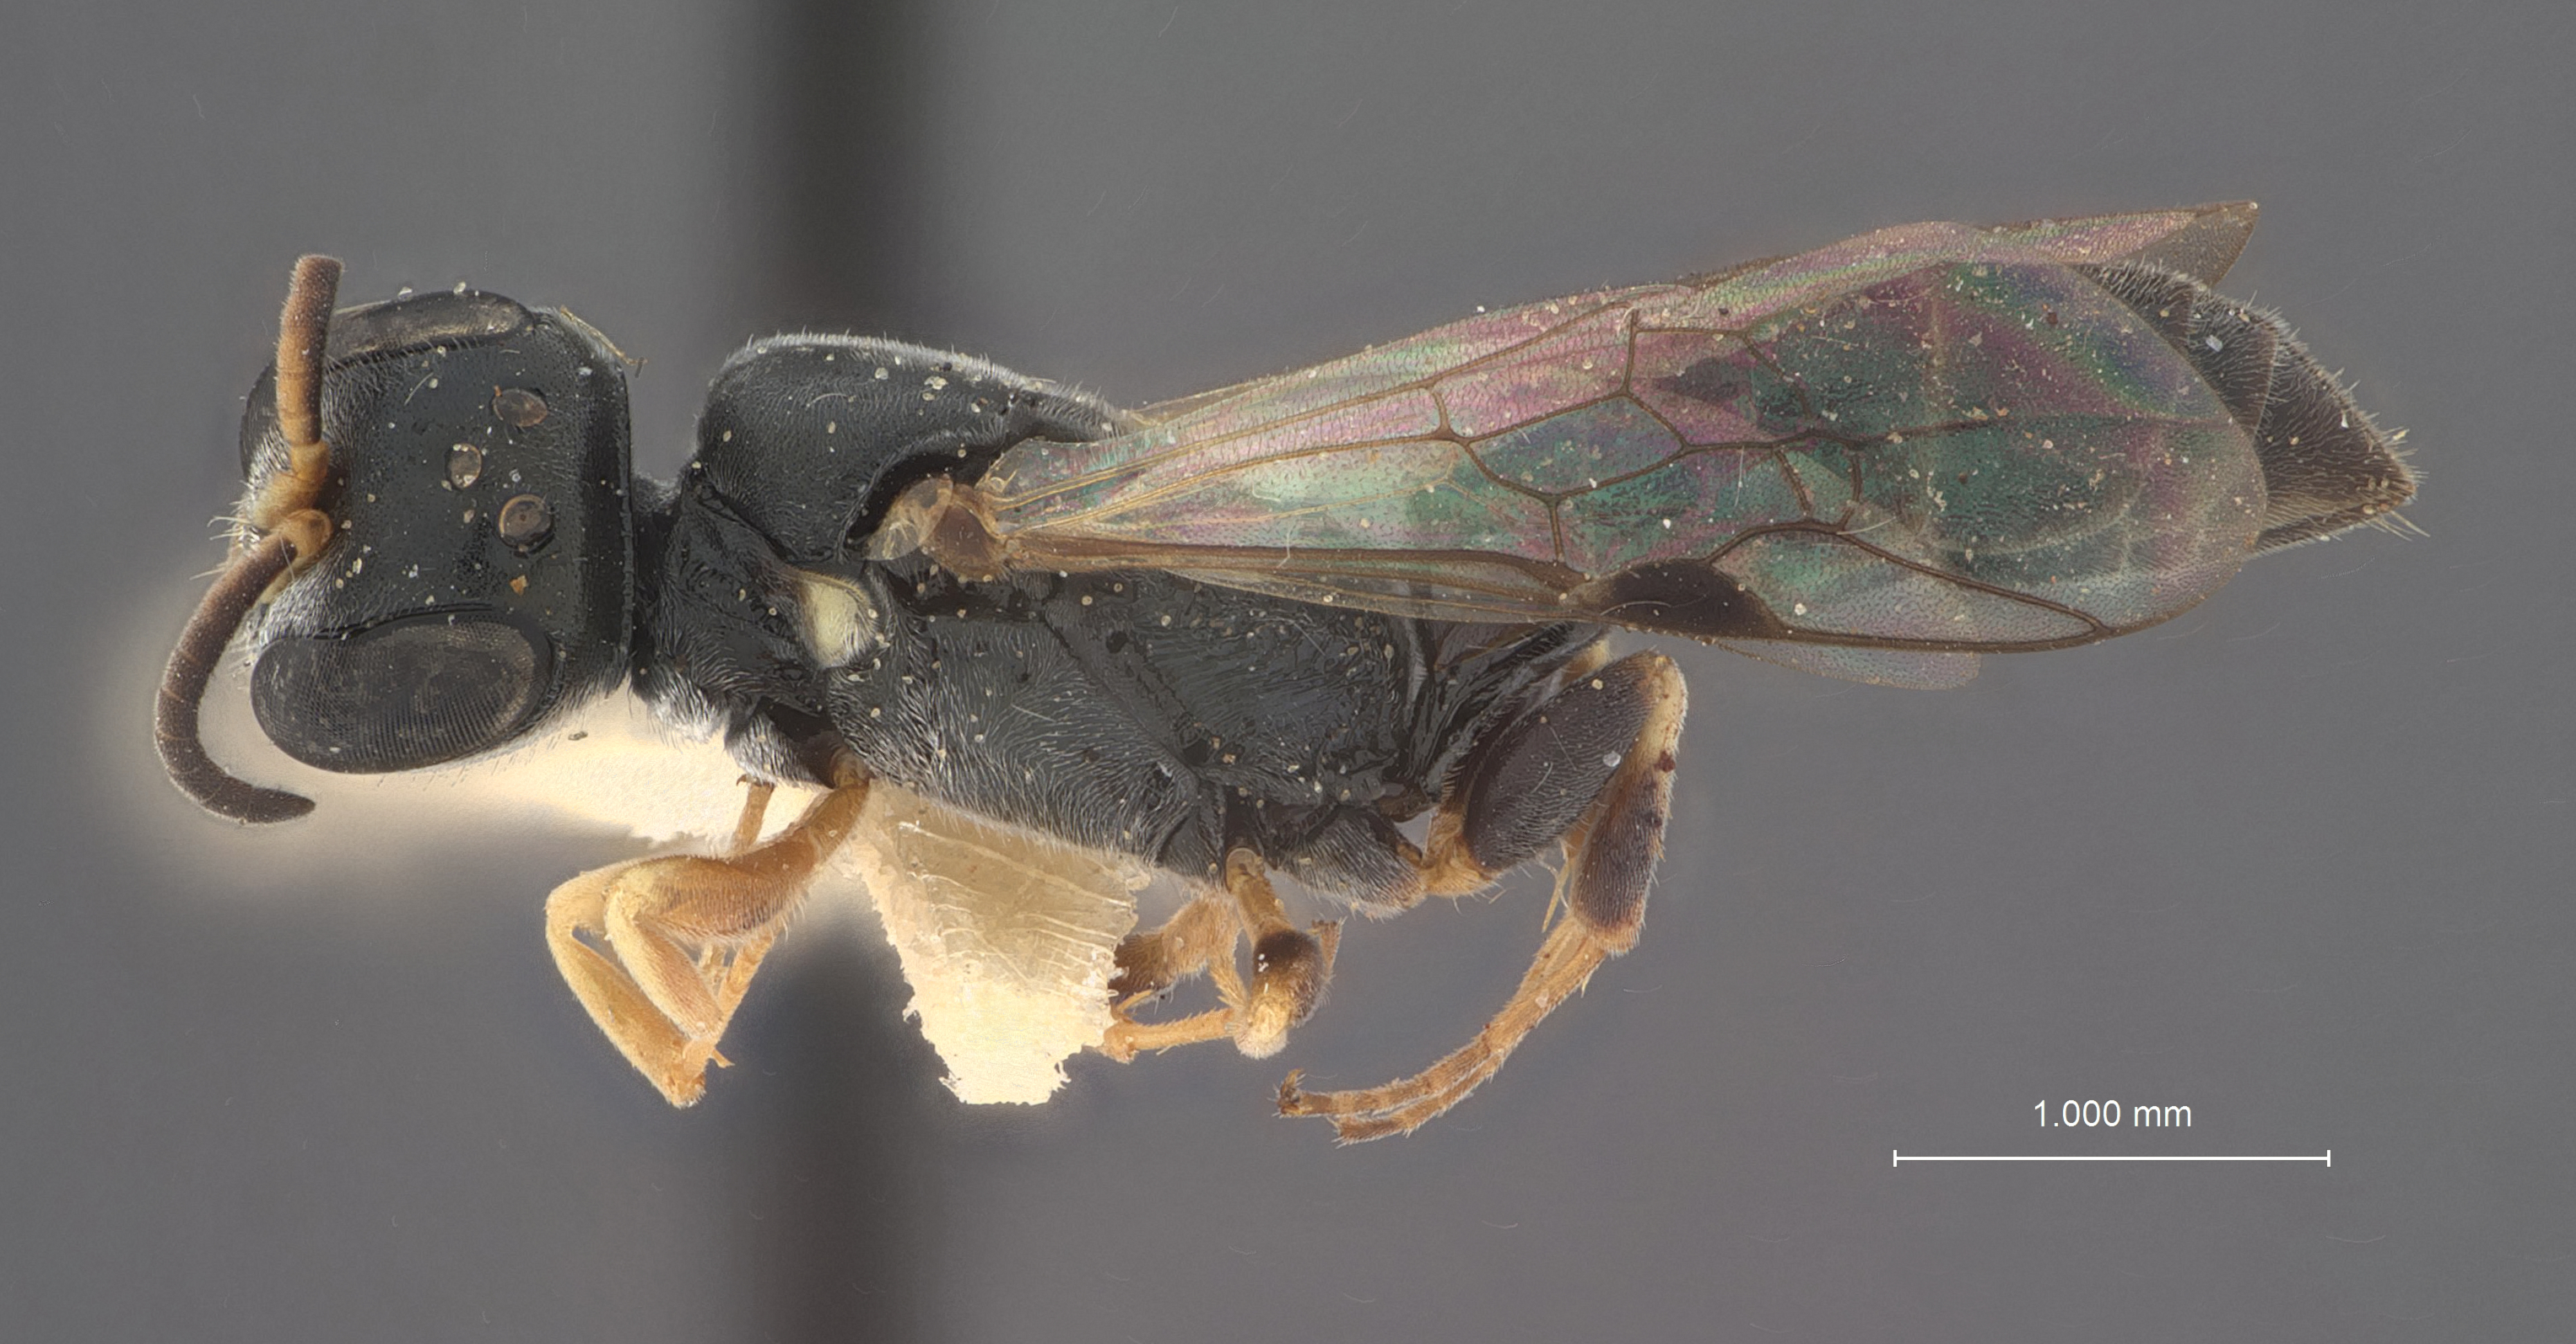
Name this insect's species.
Polemistus yoda
